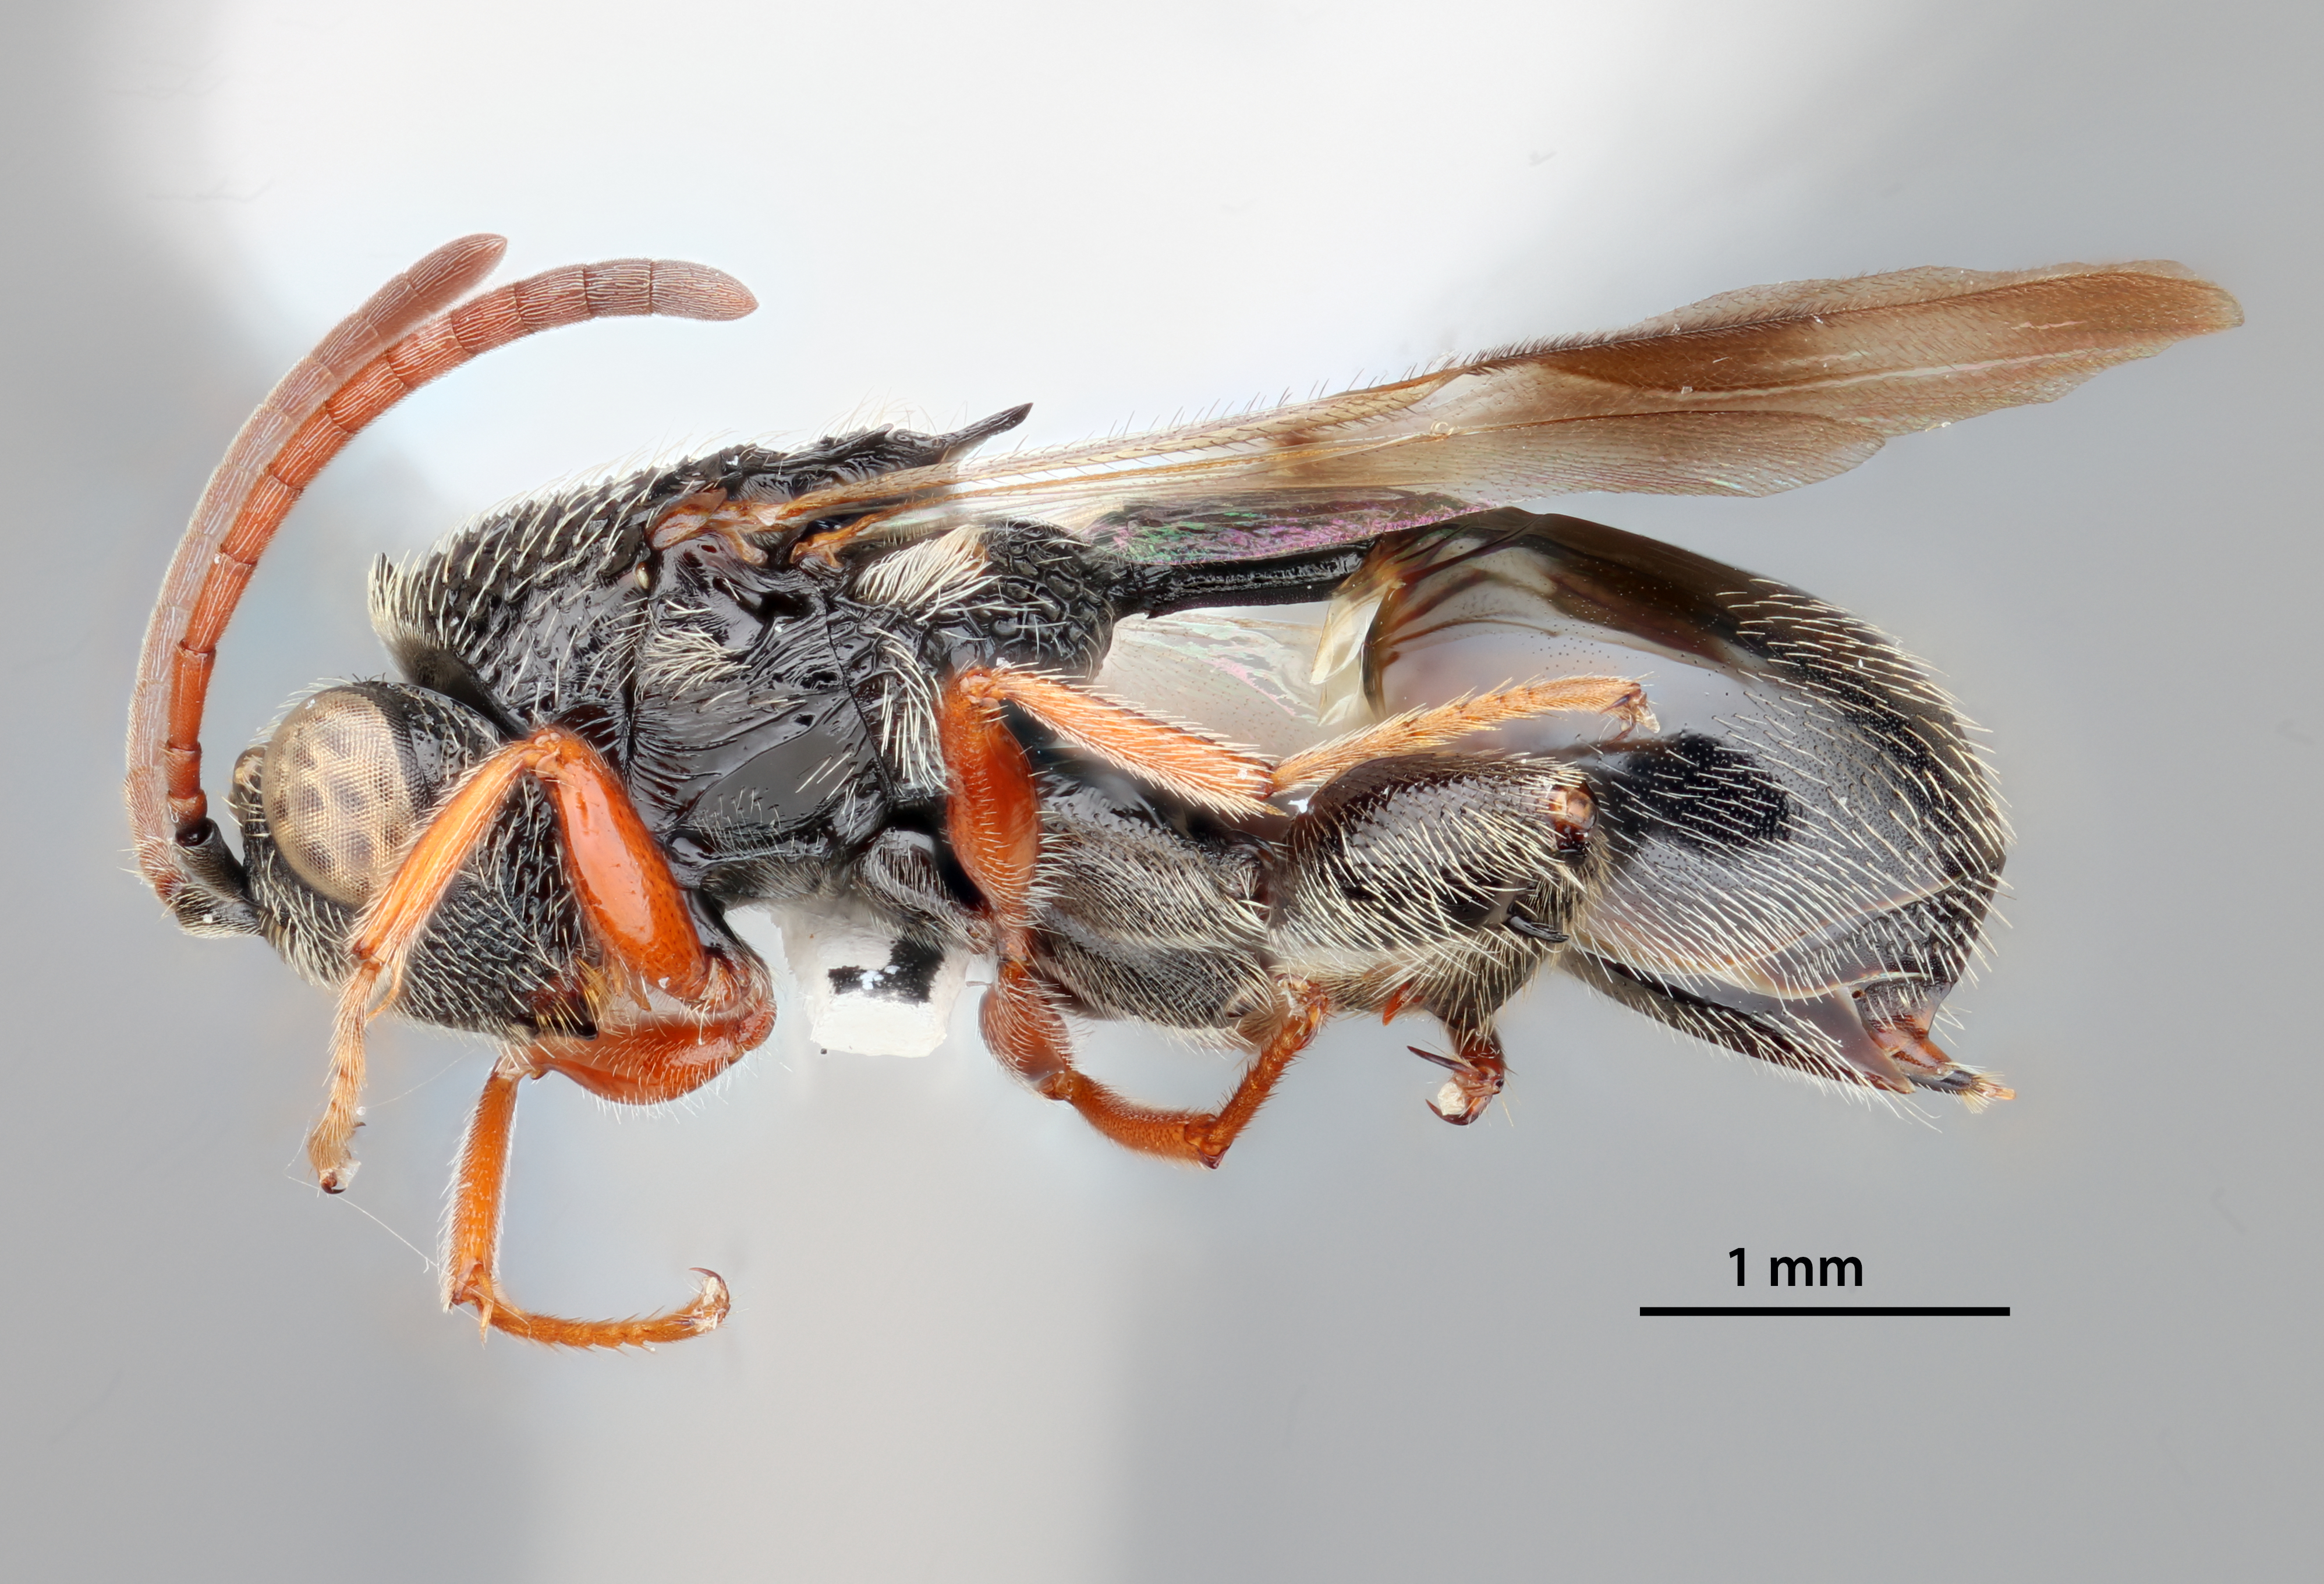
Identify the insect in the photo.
Tessmanella kiplingi
